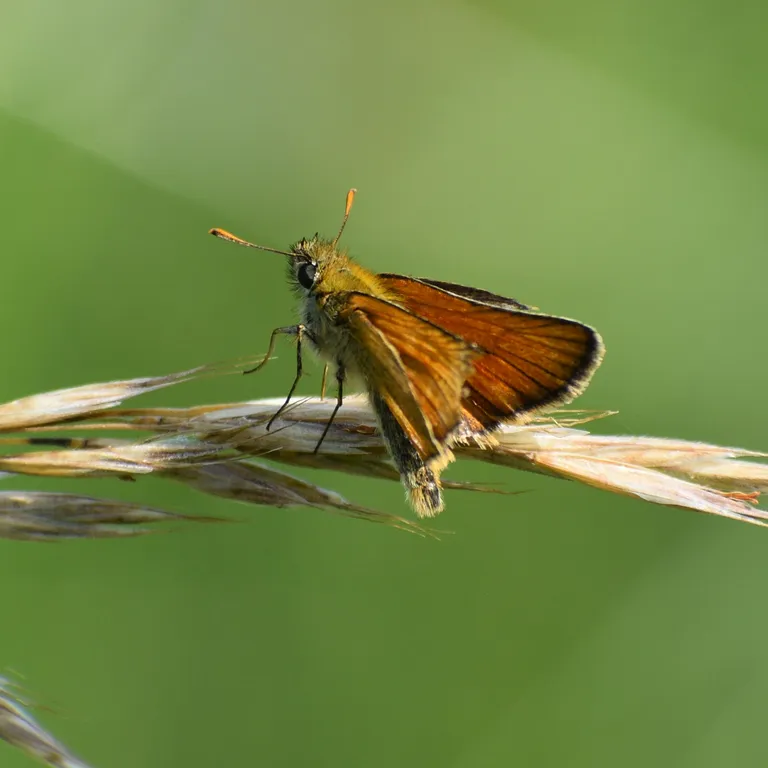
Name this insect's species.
Thymelicus sylvestris
